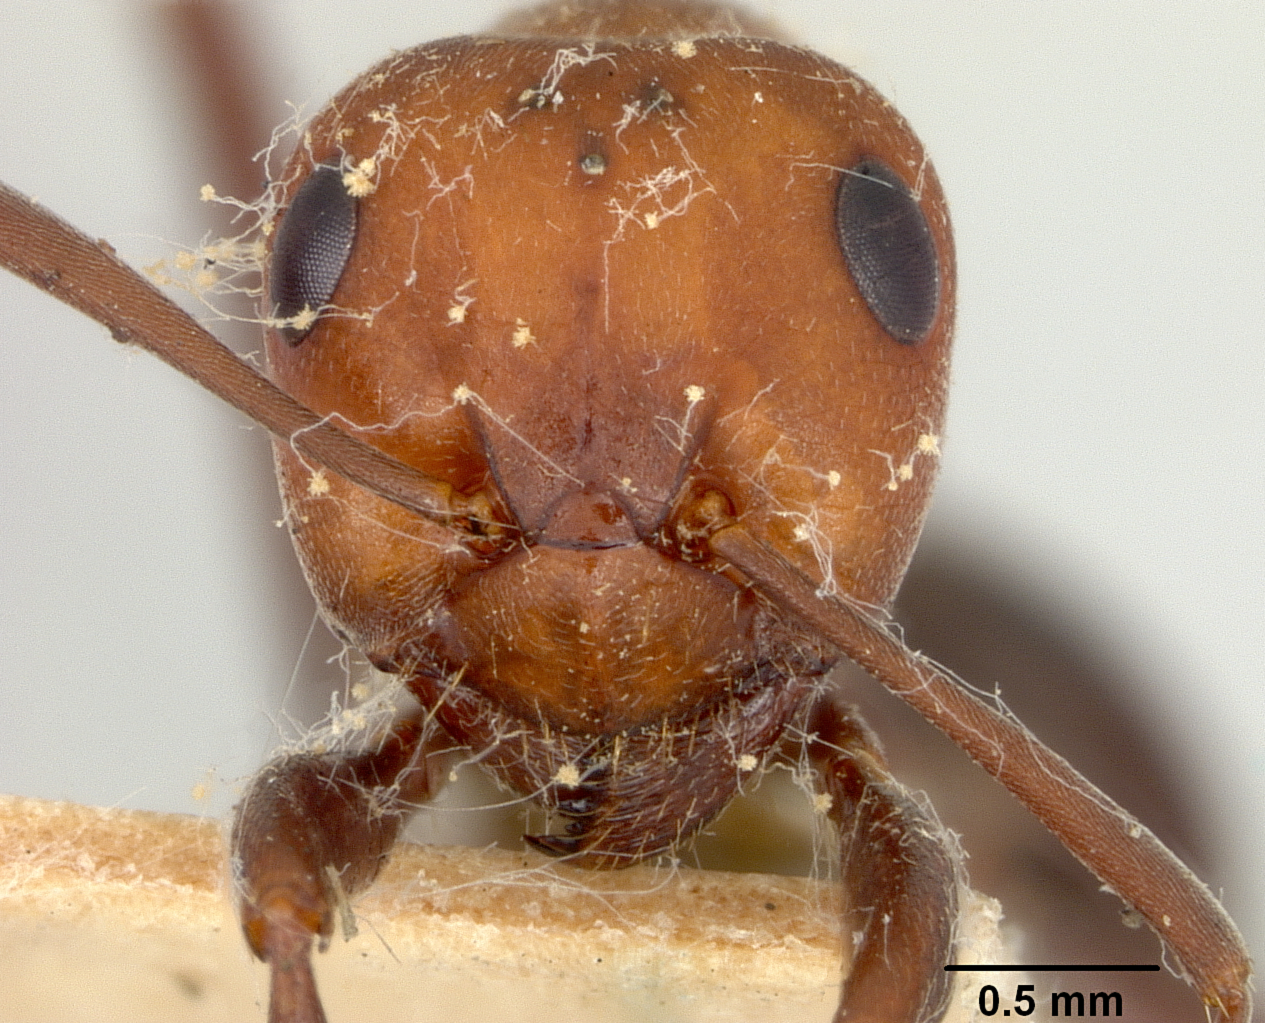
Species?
Formica dakotensis
